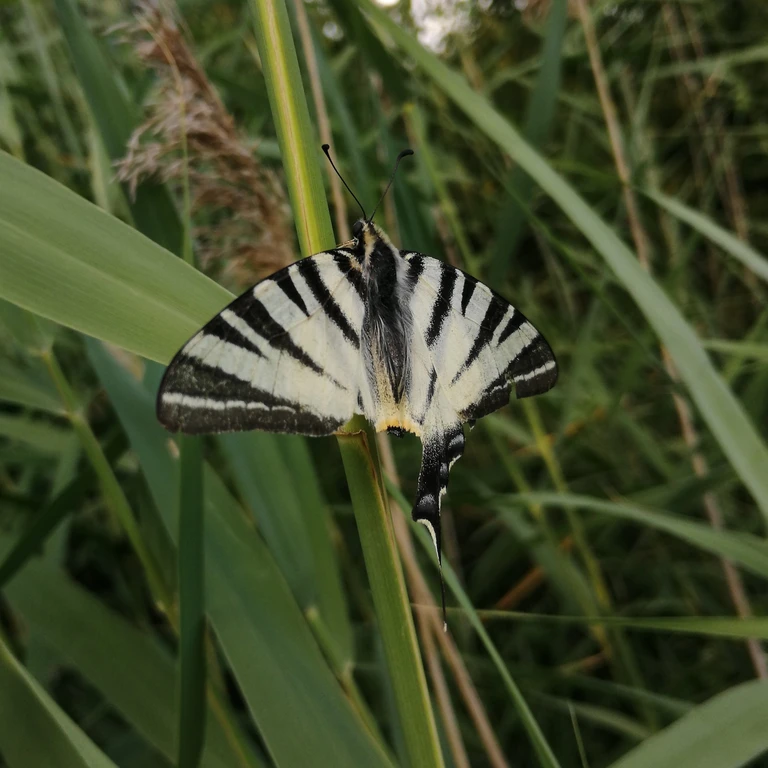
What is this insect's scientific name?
Iphiclides podalirius
